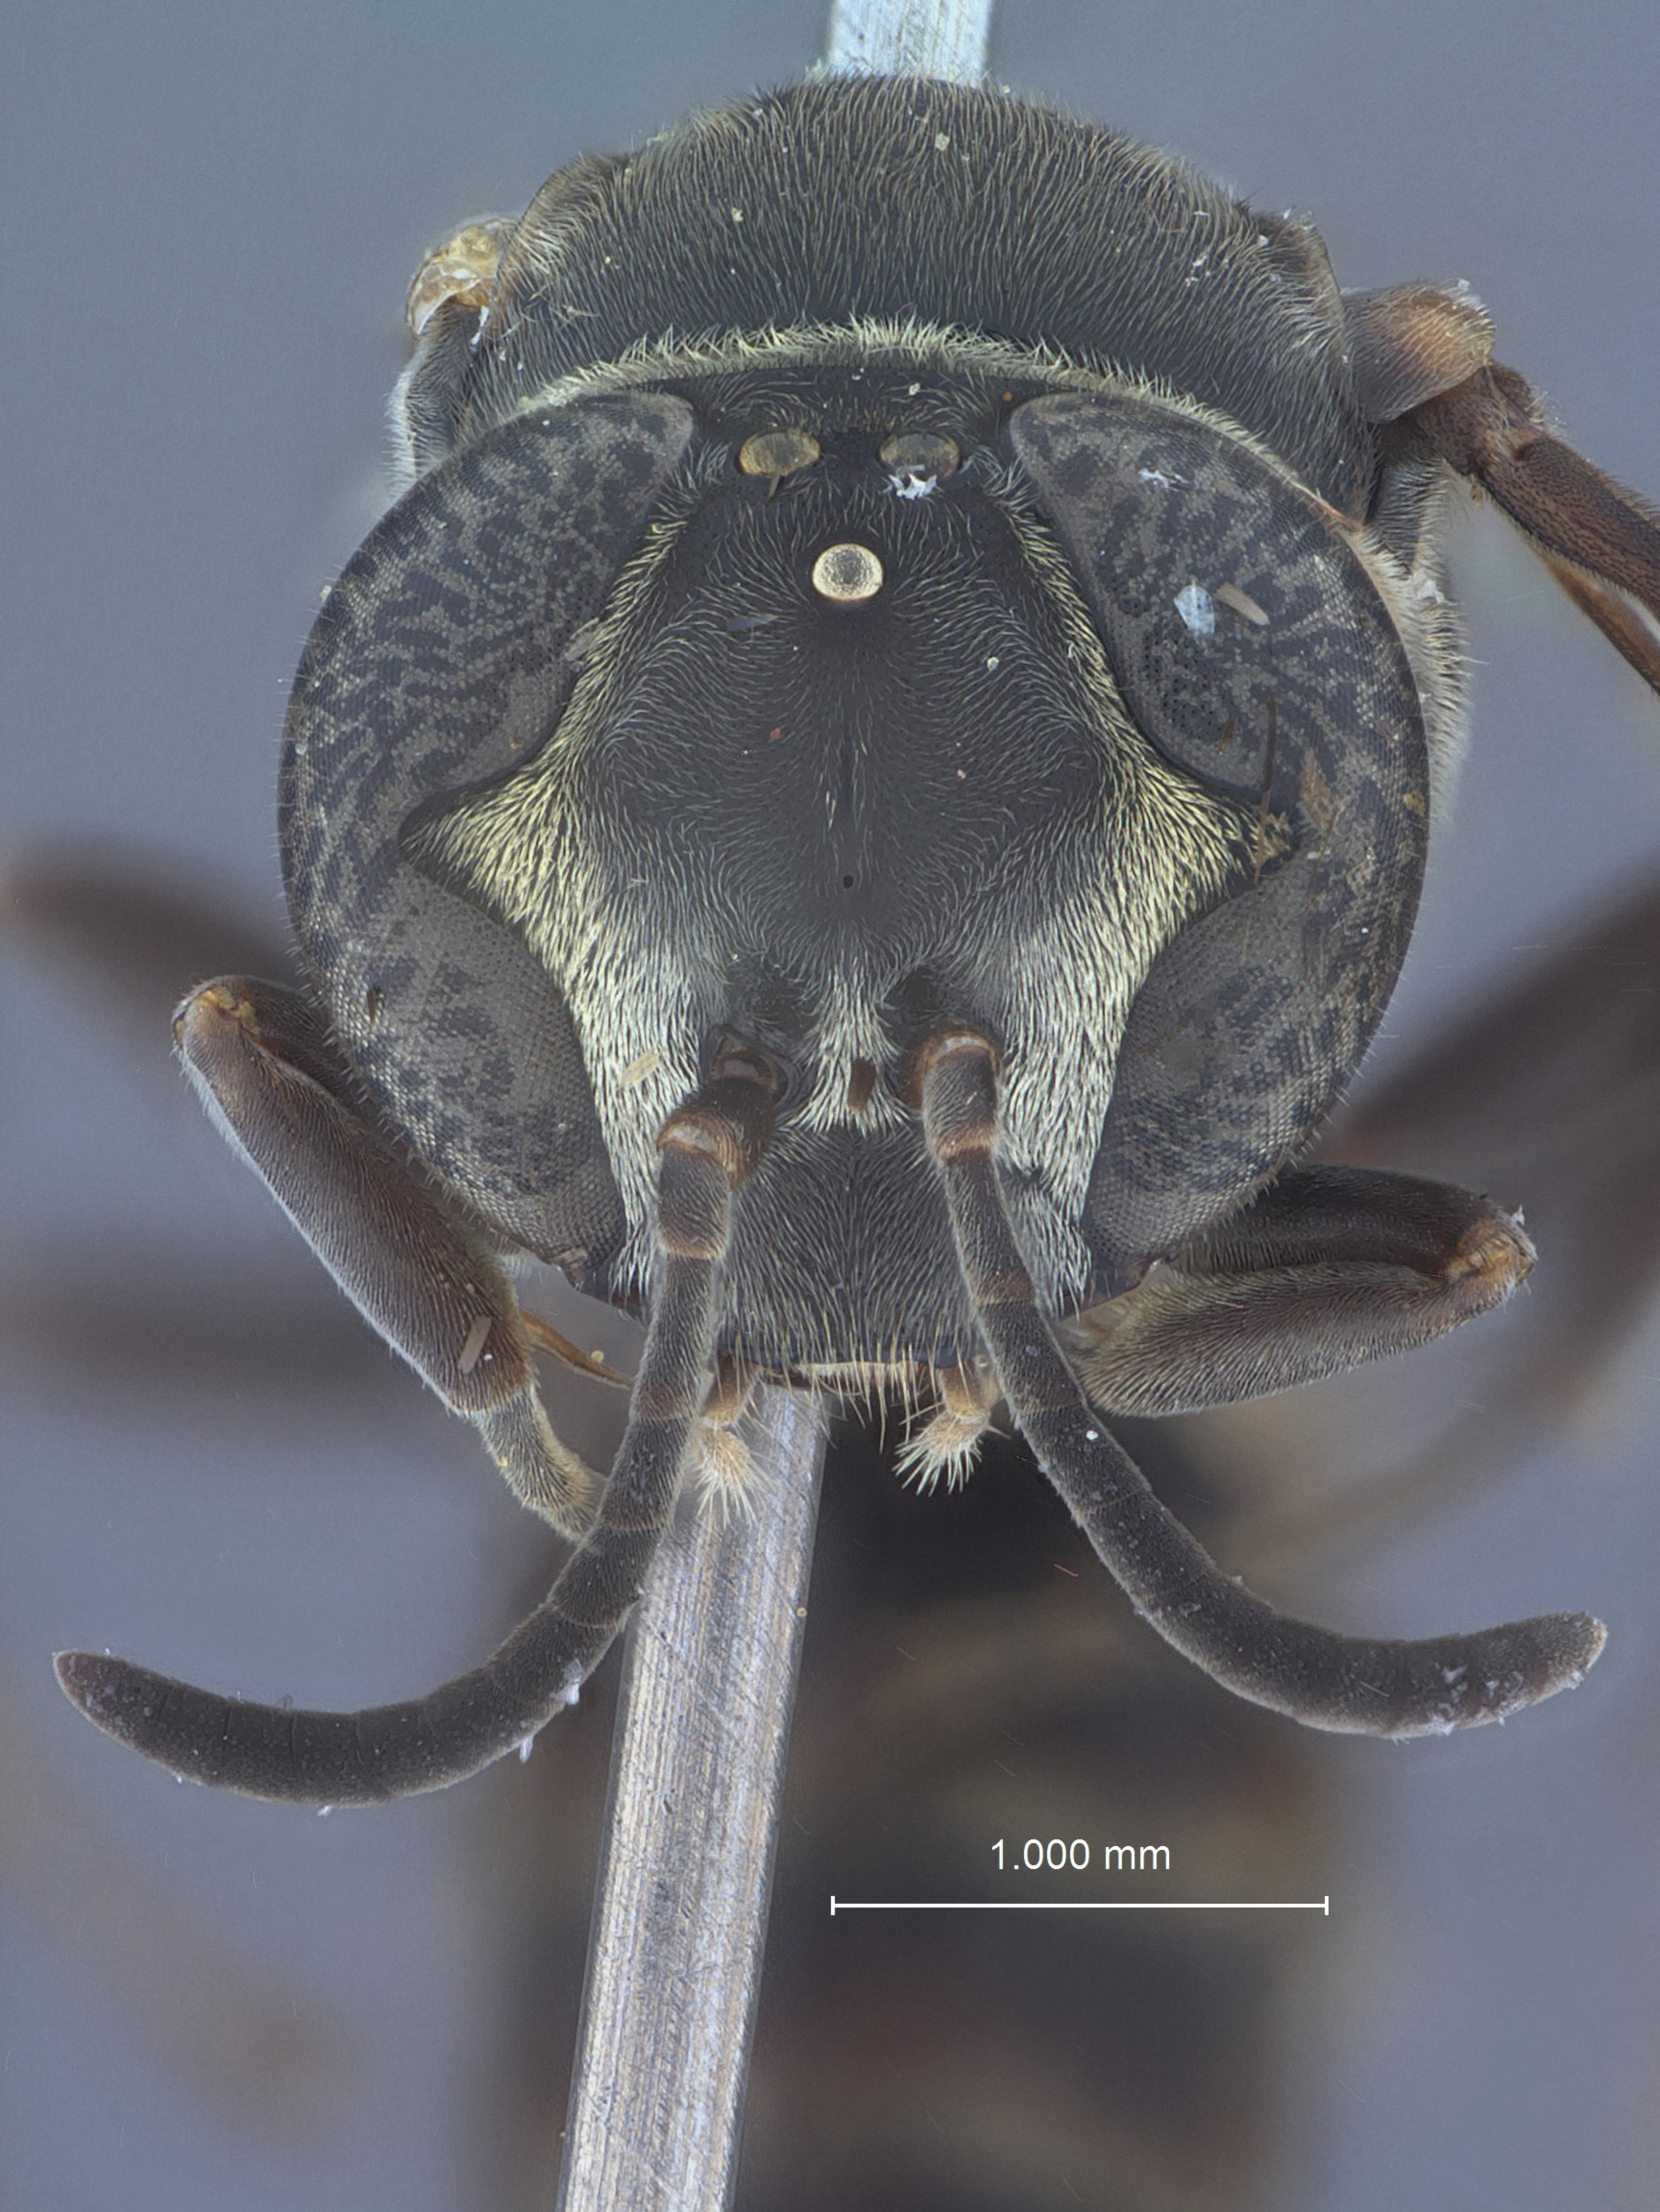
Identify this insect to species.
Pison arachniraptor
